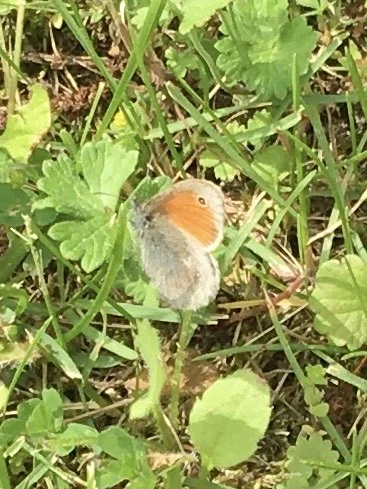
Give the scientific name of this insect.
Coenonympha pamphilus
